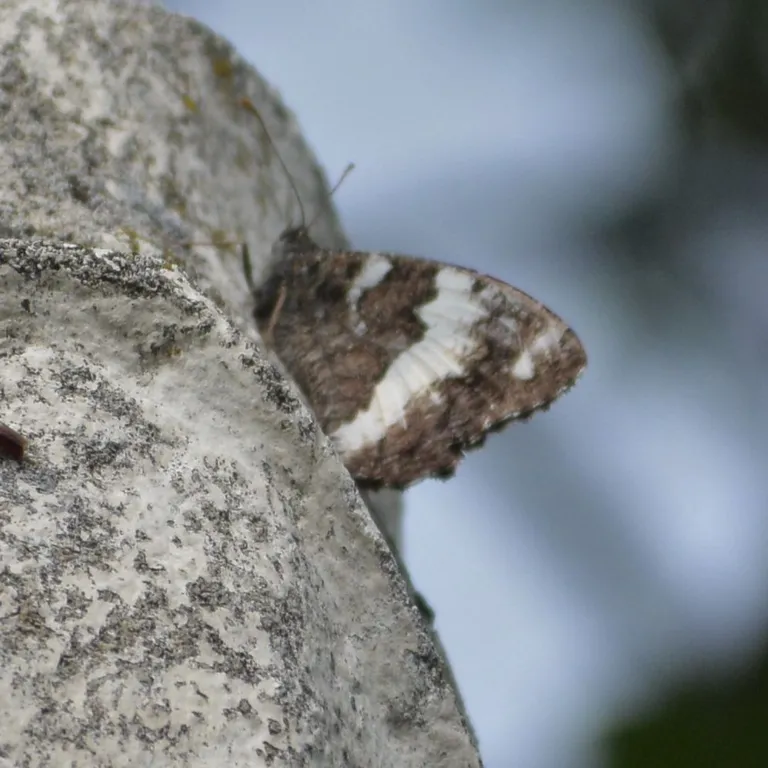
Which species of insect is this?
Brintesia circe
